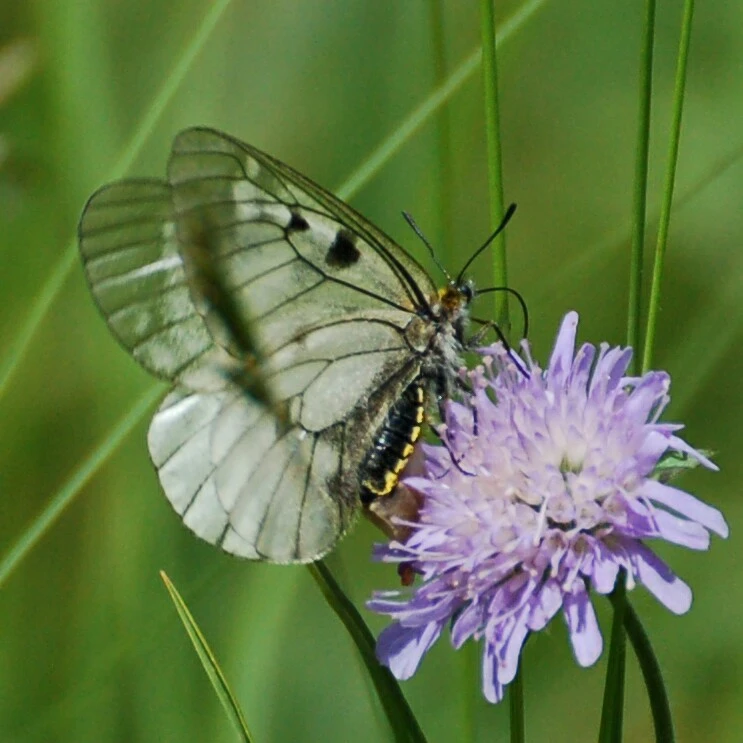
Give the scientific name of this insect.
Parnassius mnemosyne
